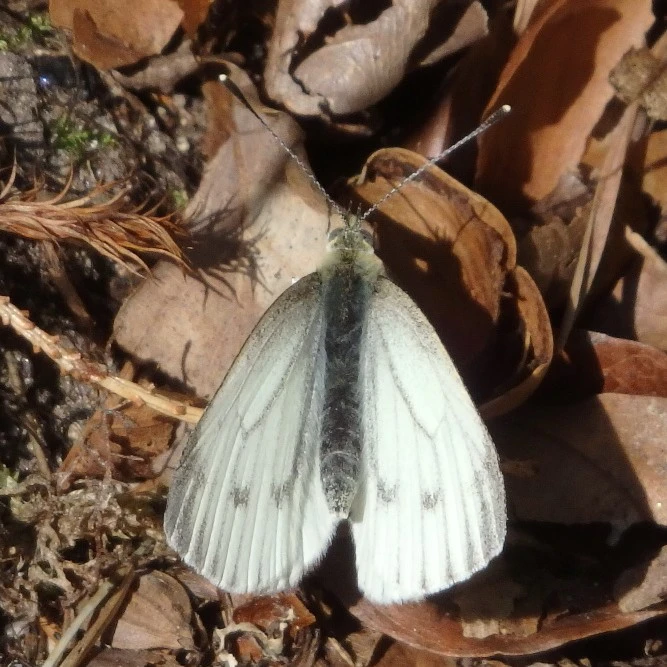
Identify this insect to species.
Pieris napi
